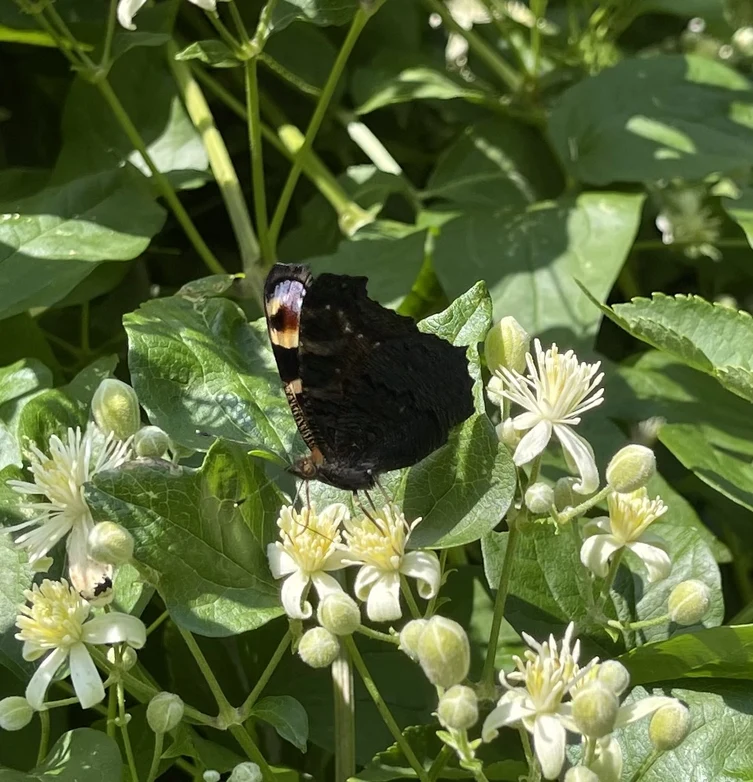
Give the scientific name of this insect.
Aglais io
